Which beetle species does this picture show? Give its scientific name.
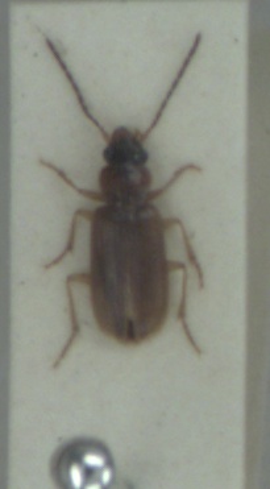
Anthracus consputus
